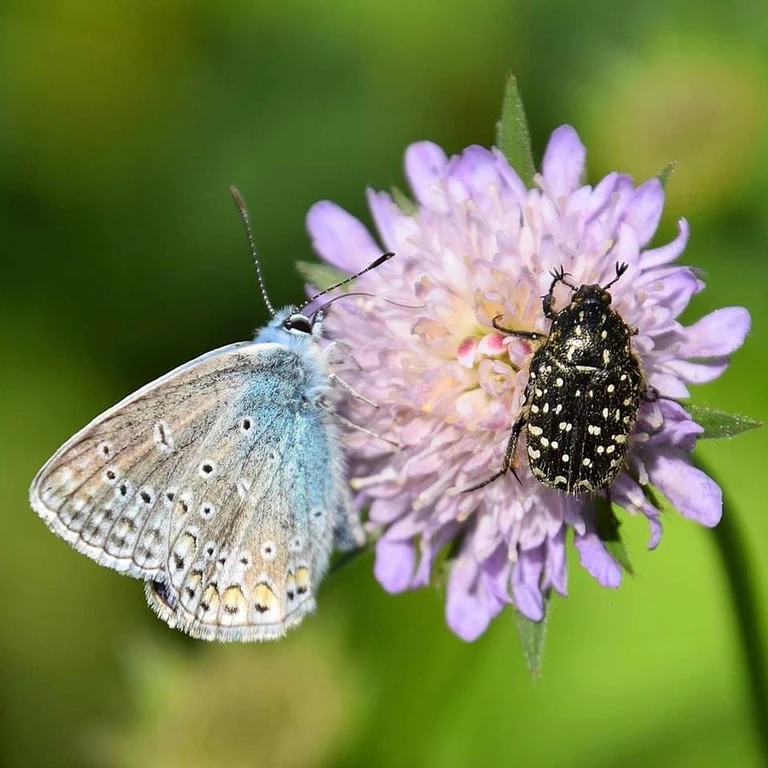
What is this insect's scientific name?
Polyommatus icarus
